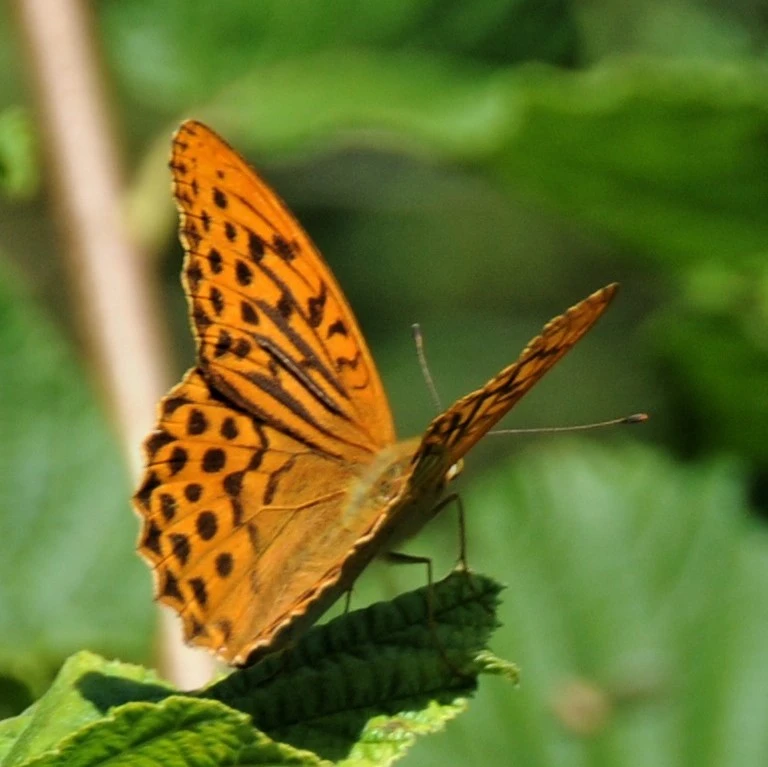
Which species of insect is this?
Argynnis paphia
